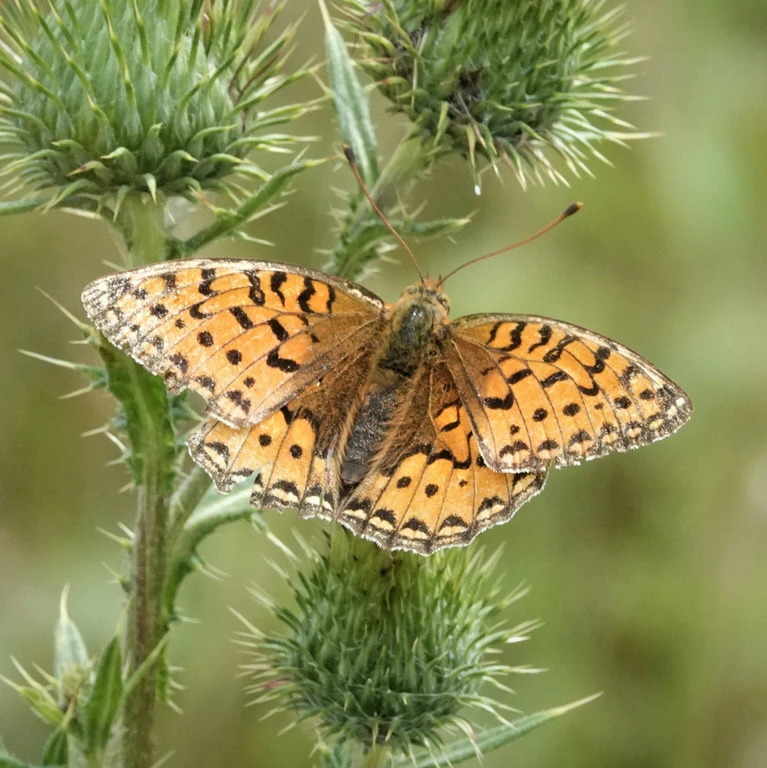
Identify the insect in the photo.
Speyeria aglaja
